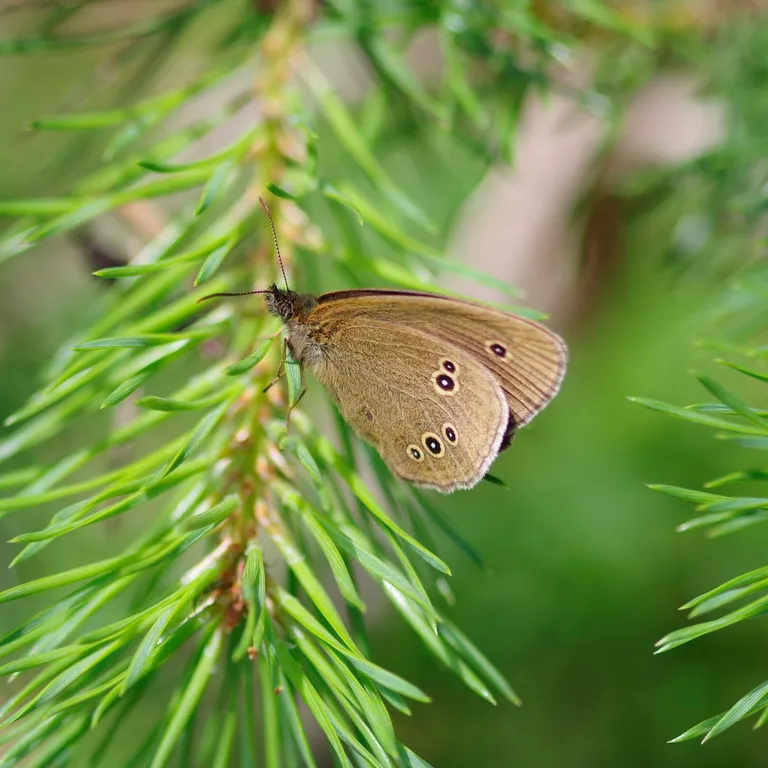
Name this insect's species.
Aphantopus hyperantus
